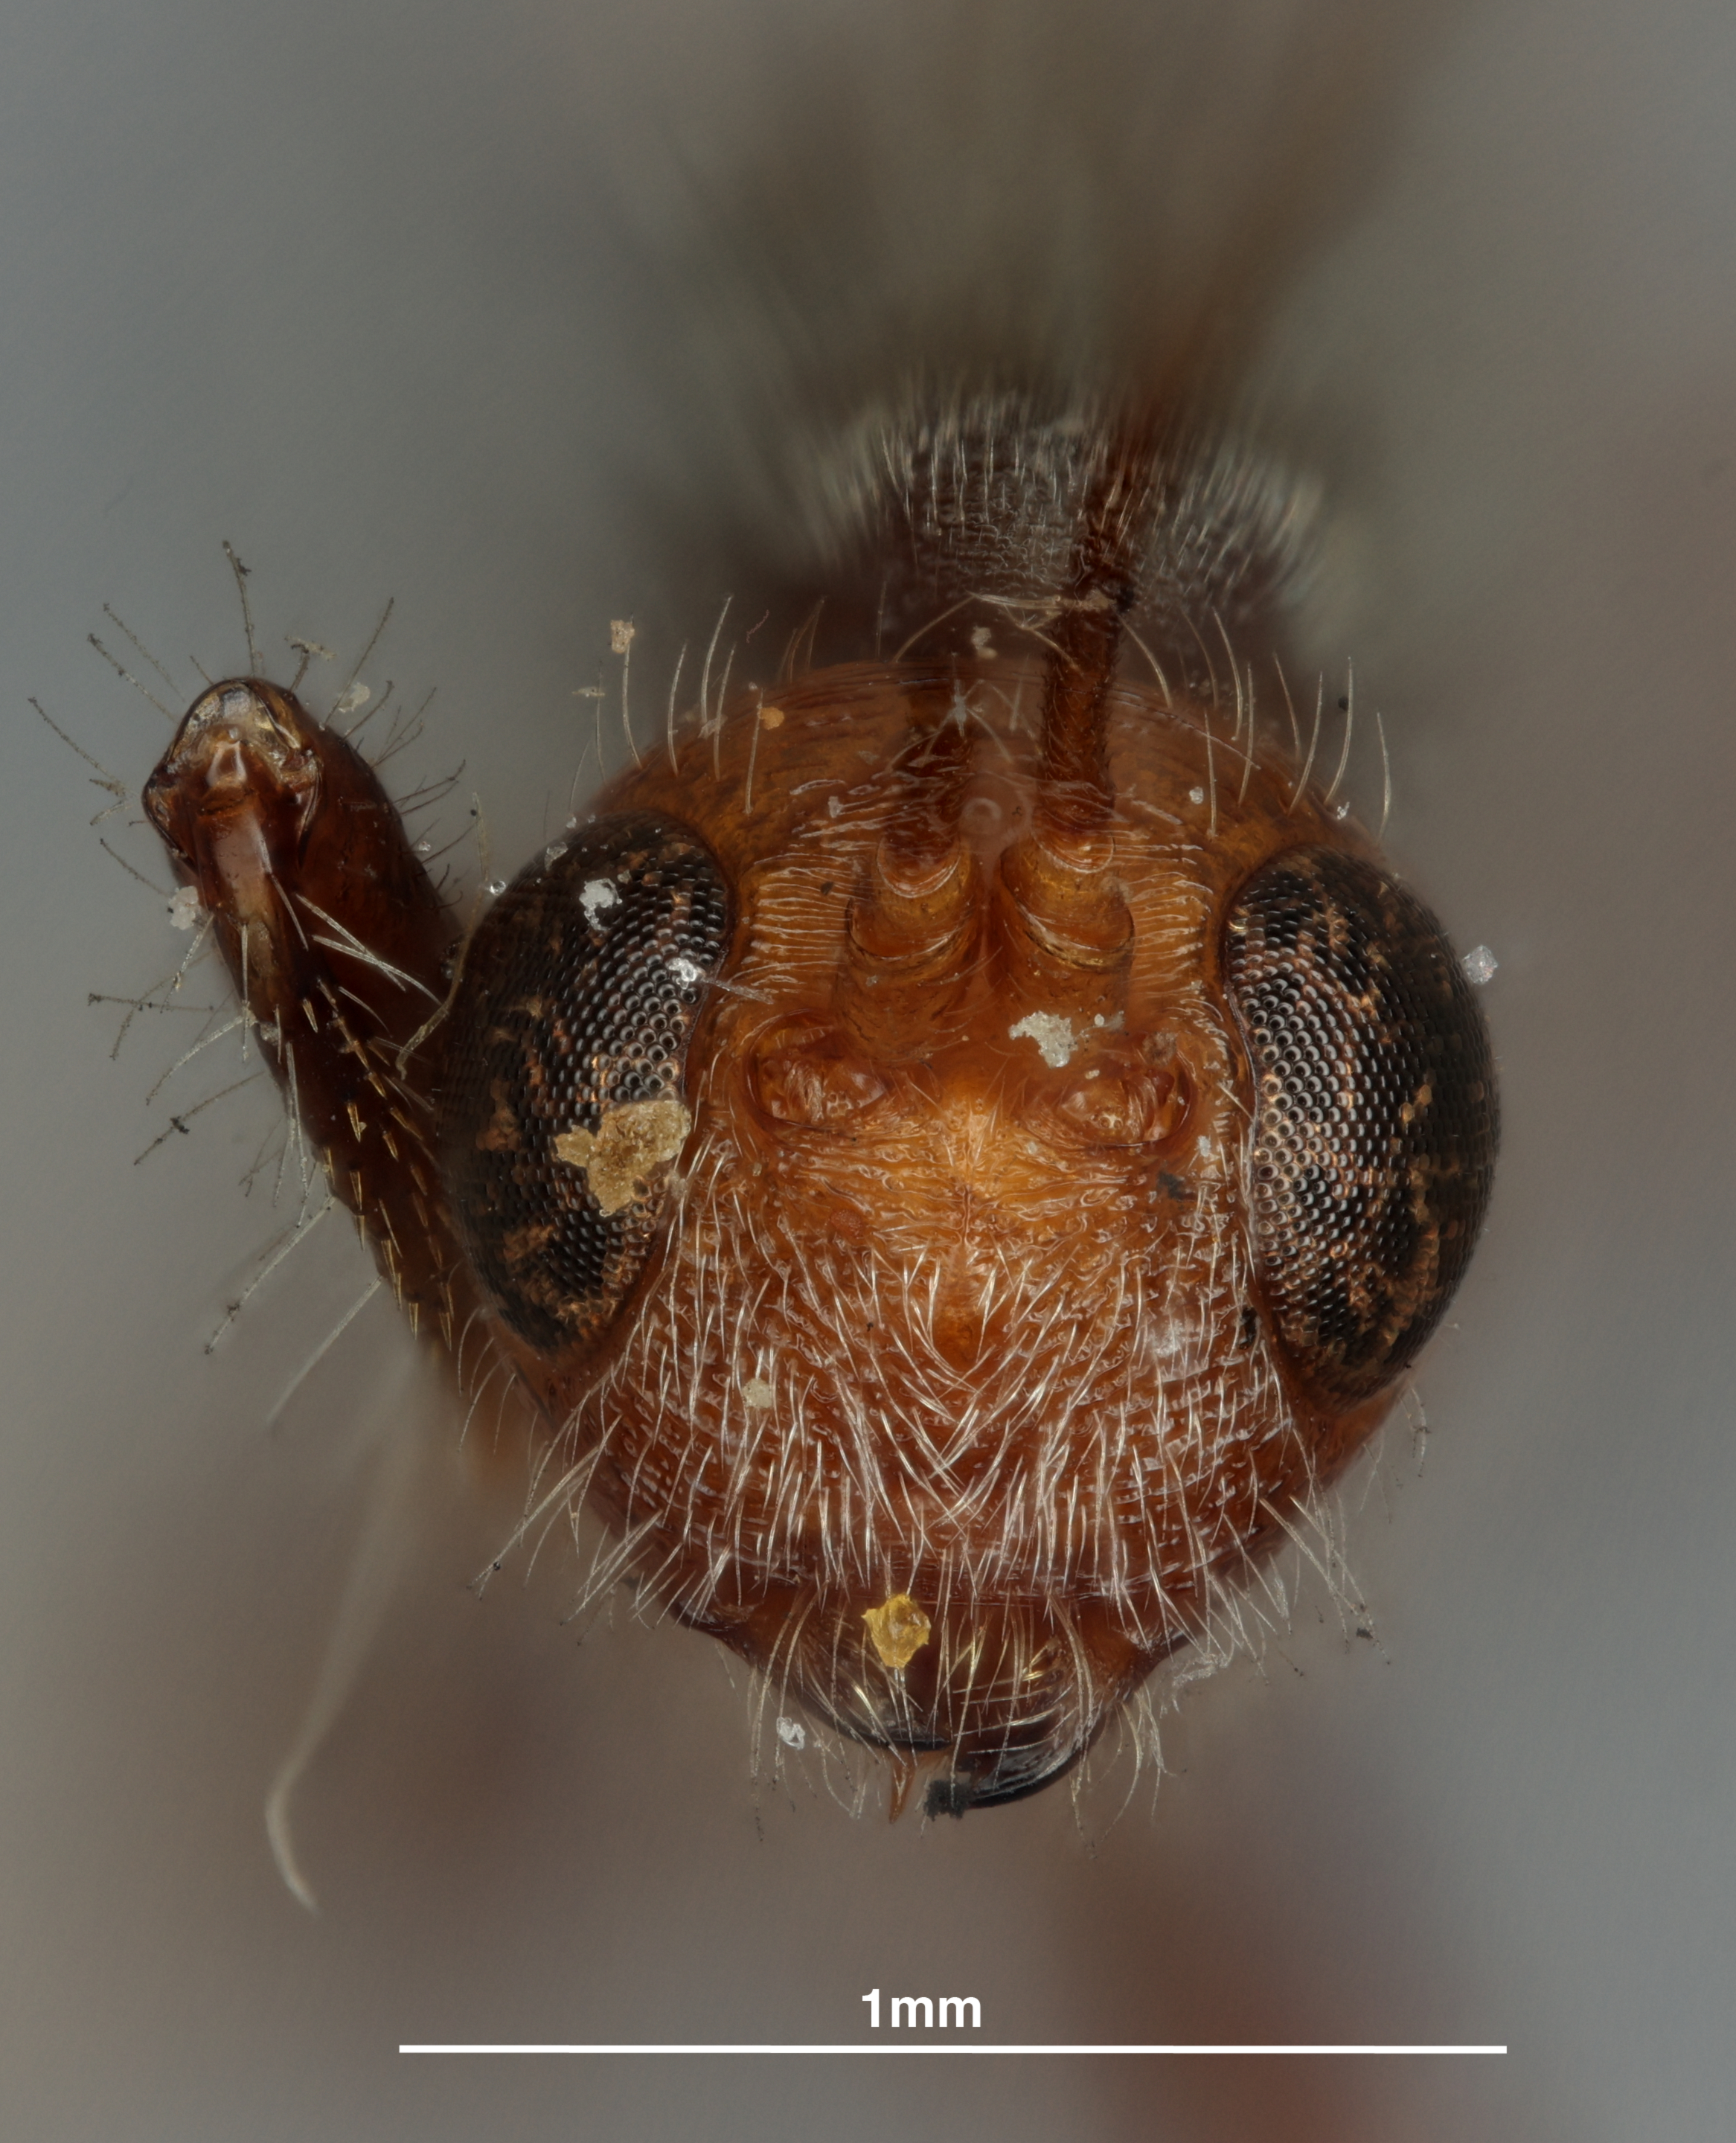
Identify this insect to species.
Spathius vesevus
